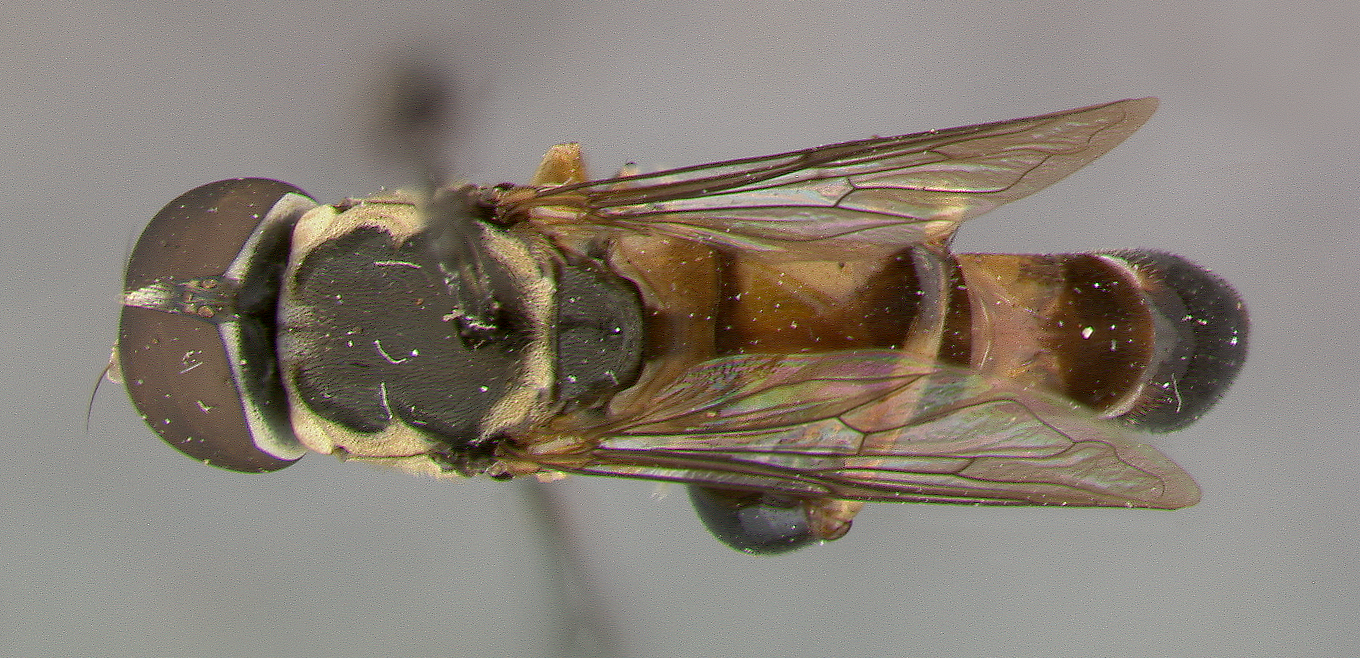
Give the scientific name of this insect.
Syritta snyderi
